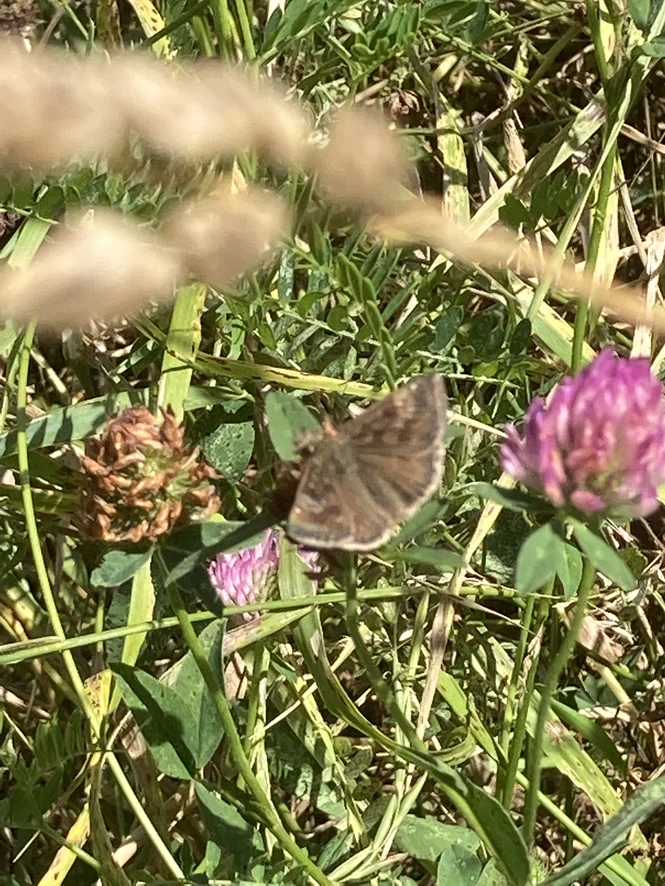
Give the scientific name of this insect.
Erynnis tages
